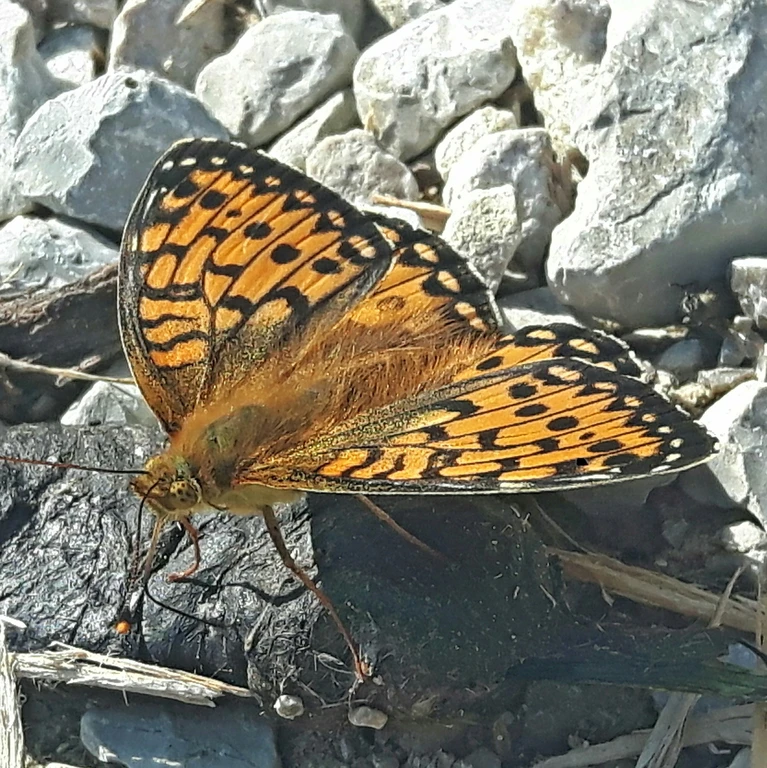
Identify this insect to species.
Speyeria aglaja
